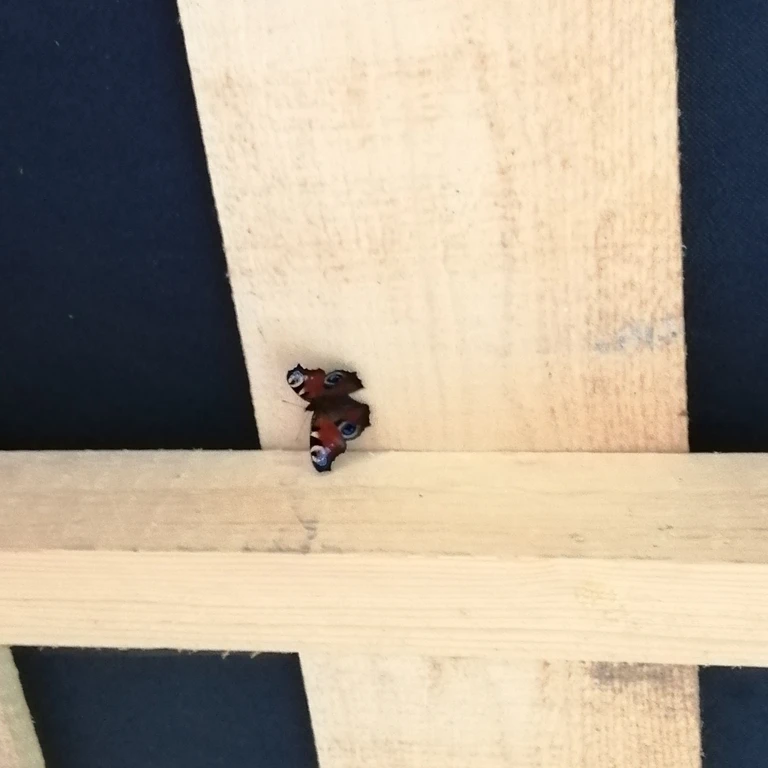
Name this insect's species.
Aglais io
